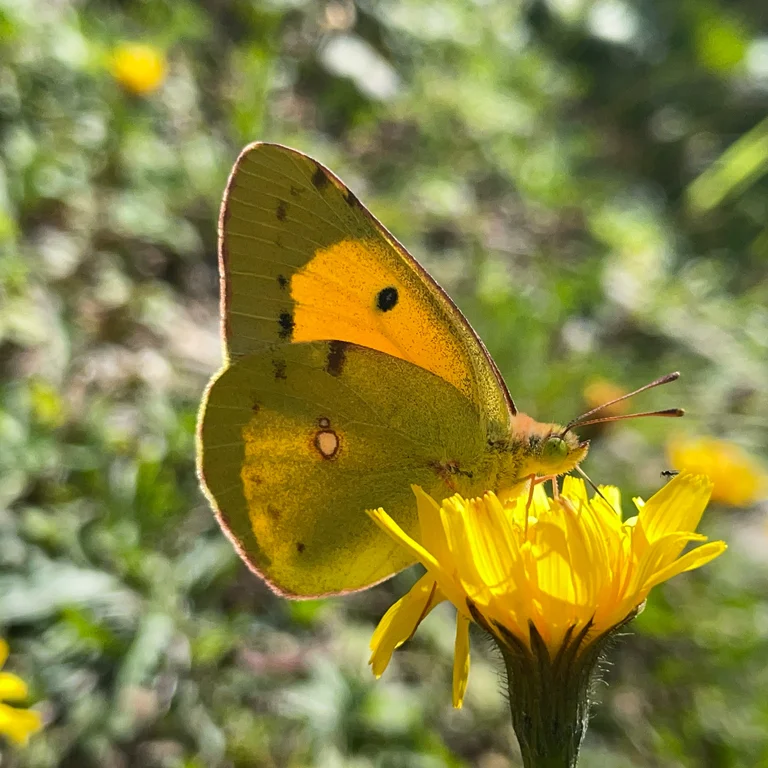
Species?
Colias croceus
